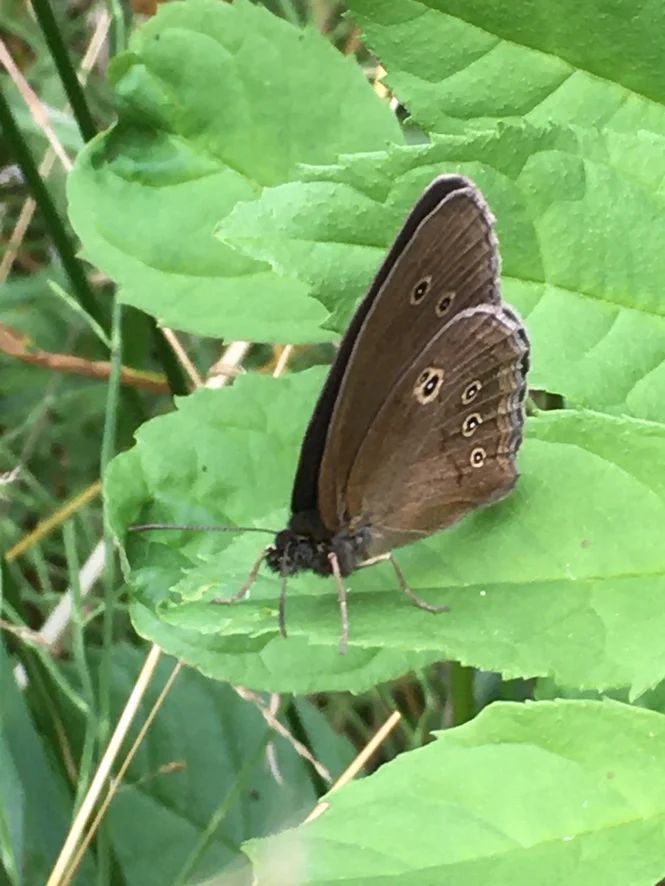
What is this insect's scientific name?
Aphantopus hyperantus
